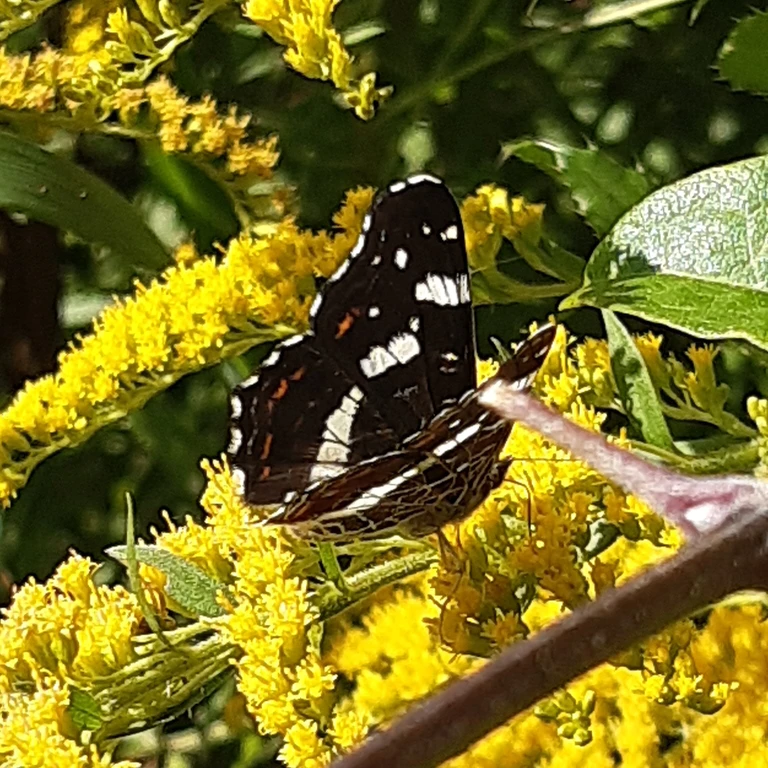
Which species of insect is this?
Araschnia levana
